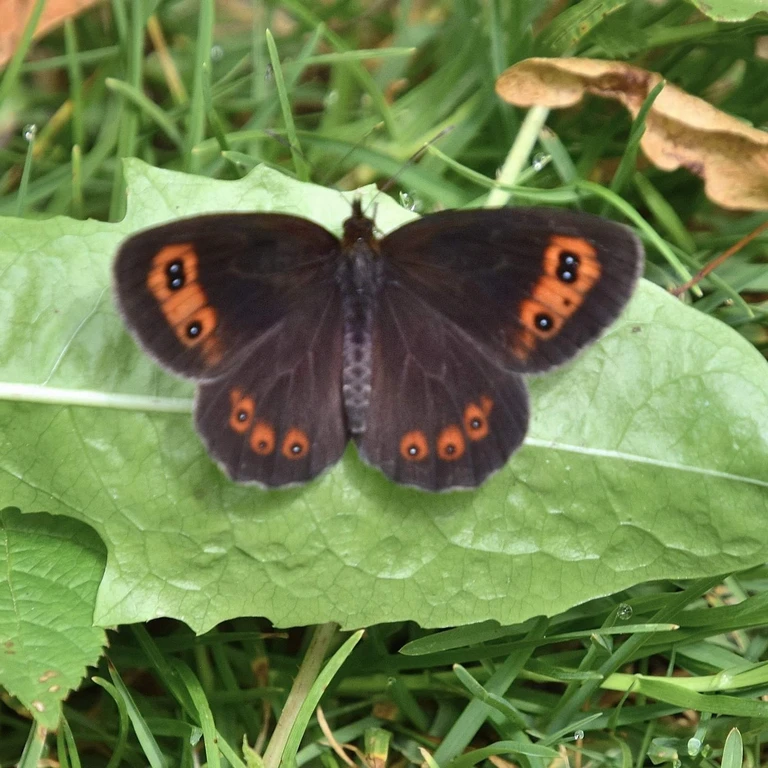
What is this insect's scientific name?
Erebia aethiops
